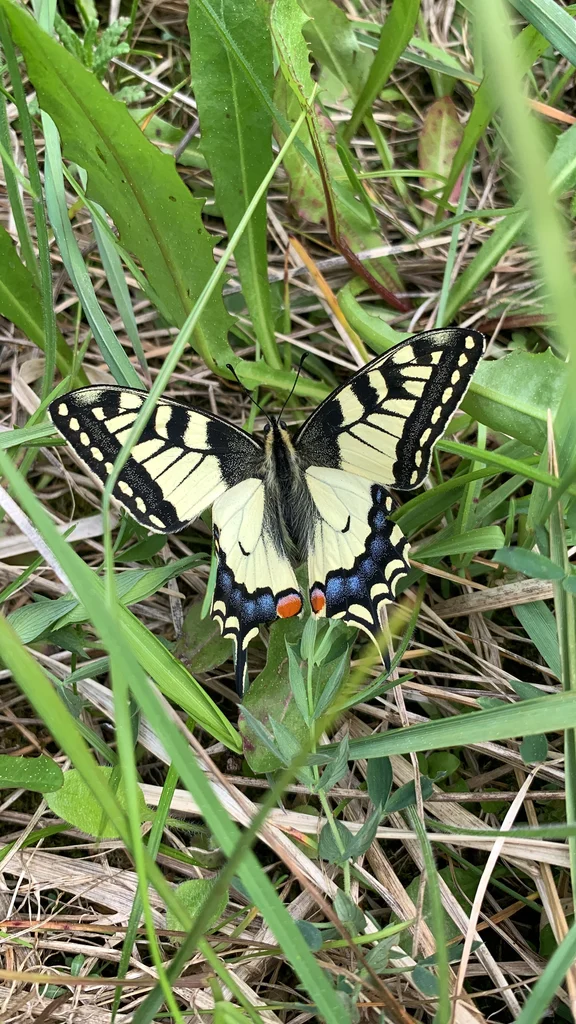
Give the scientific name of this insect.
Papilio machaon
